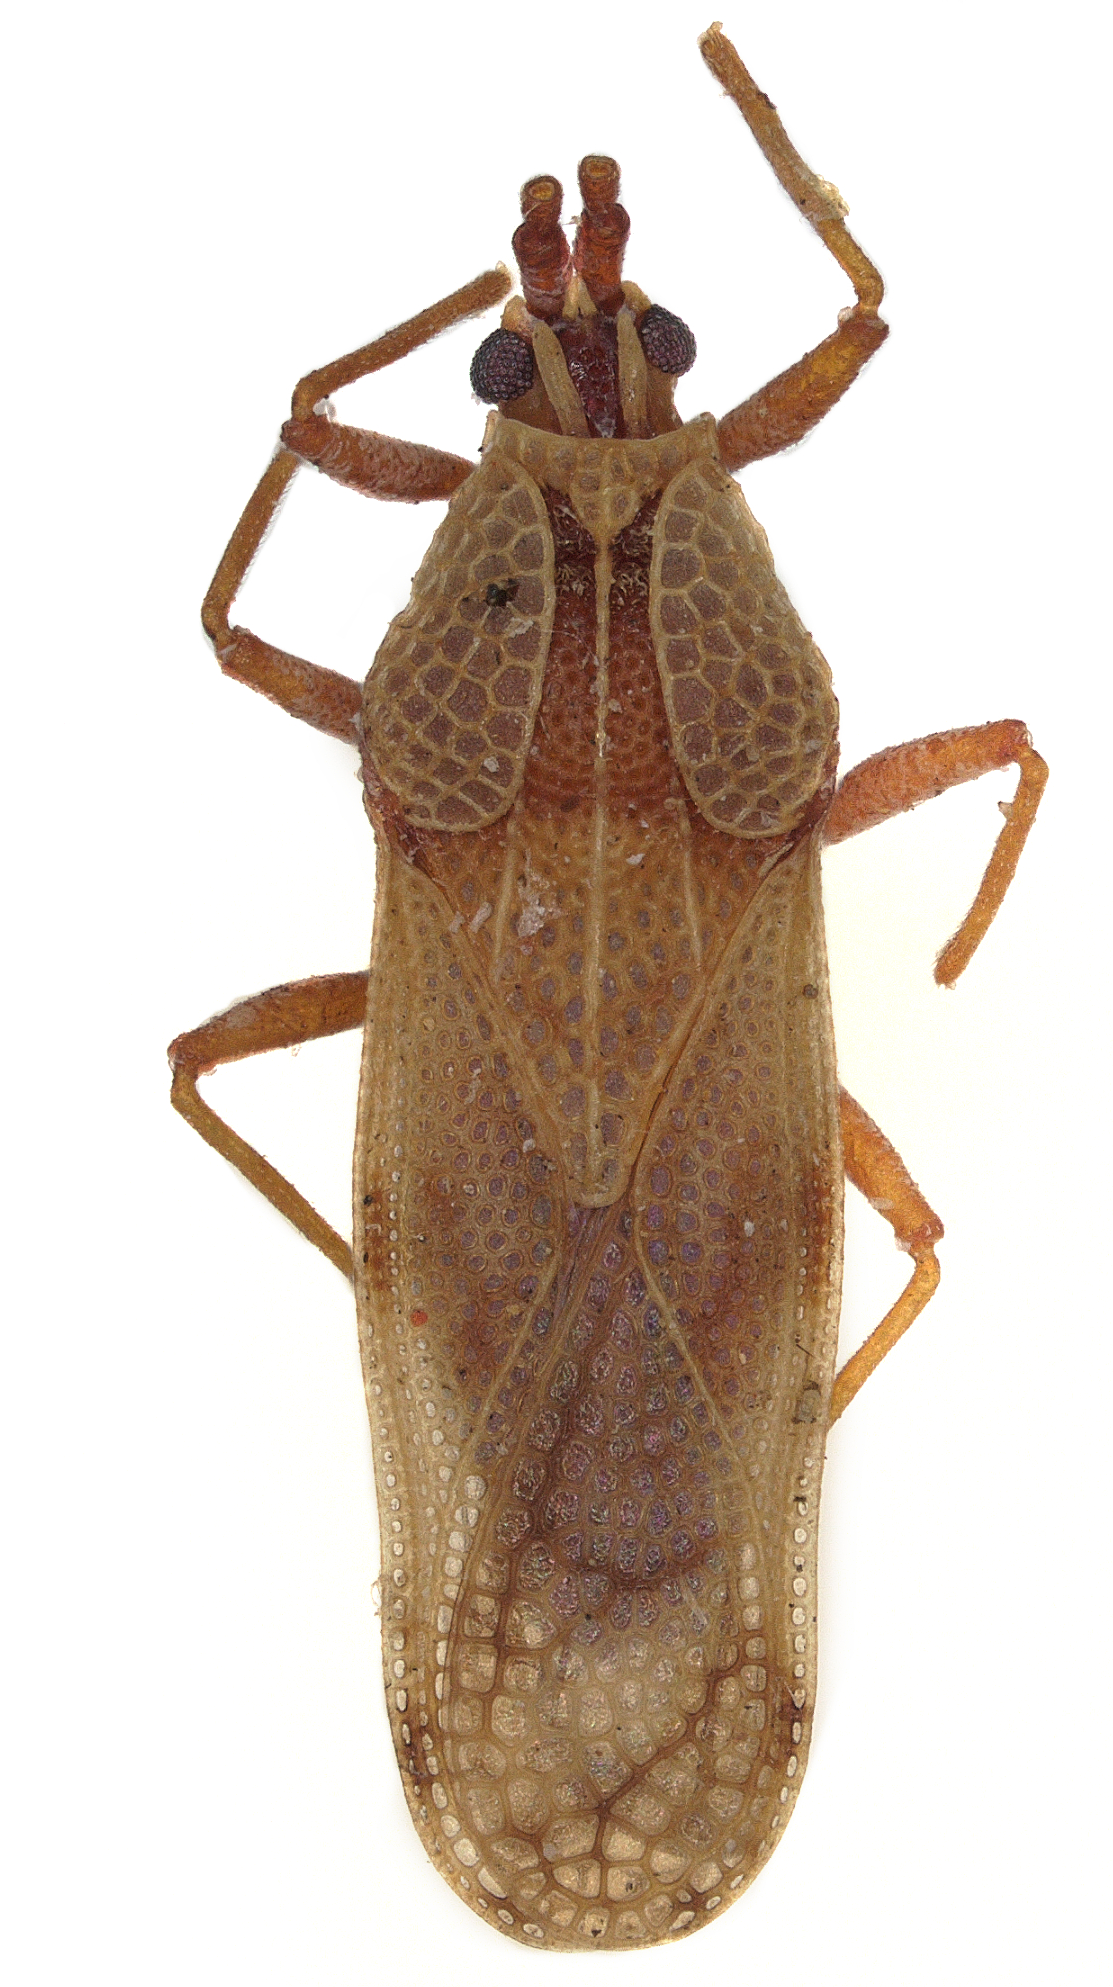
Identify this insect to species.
Plerochila hirta
